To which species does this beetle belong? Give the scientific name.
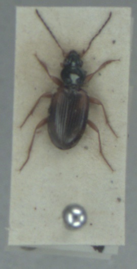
Bembidion tetracolum
